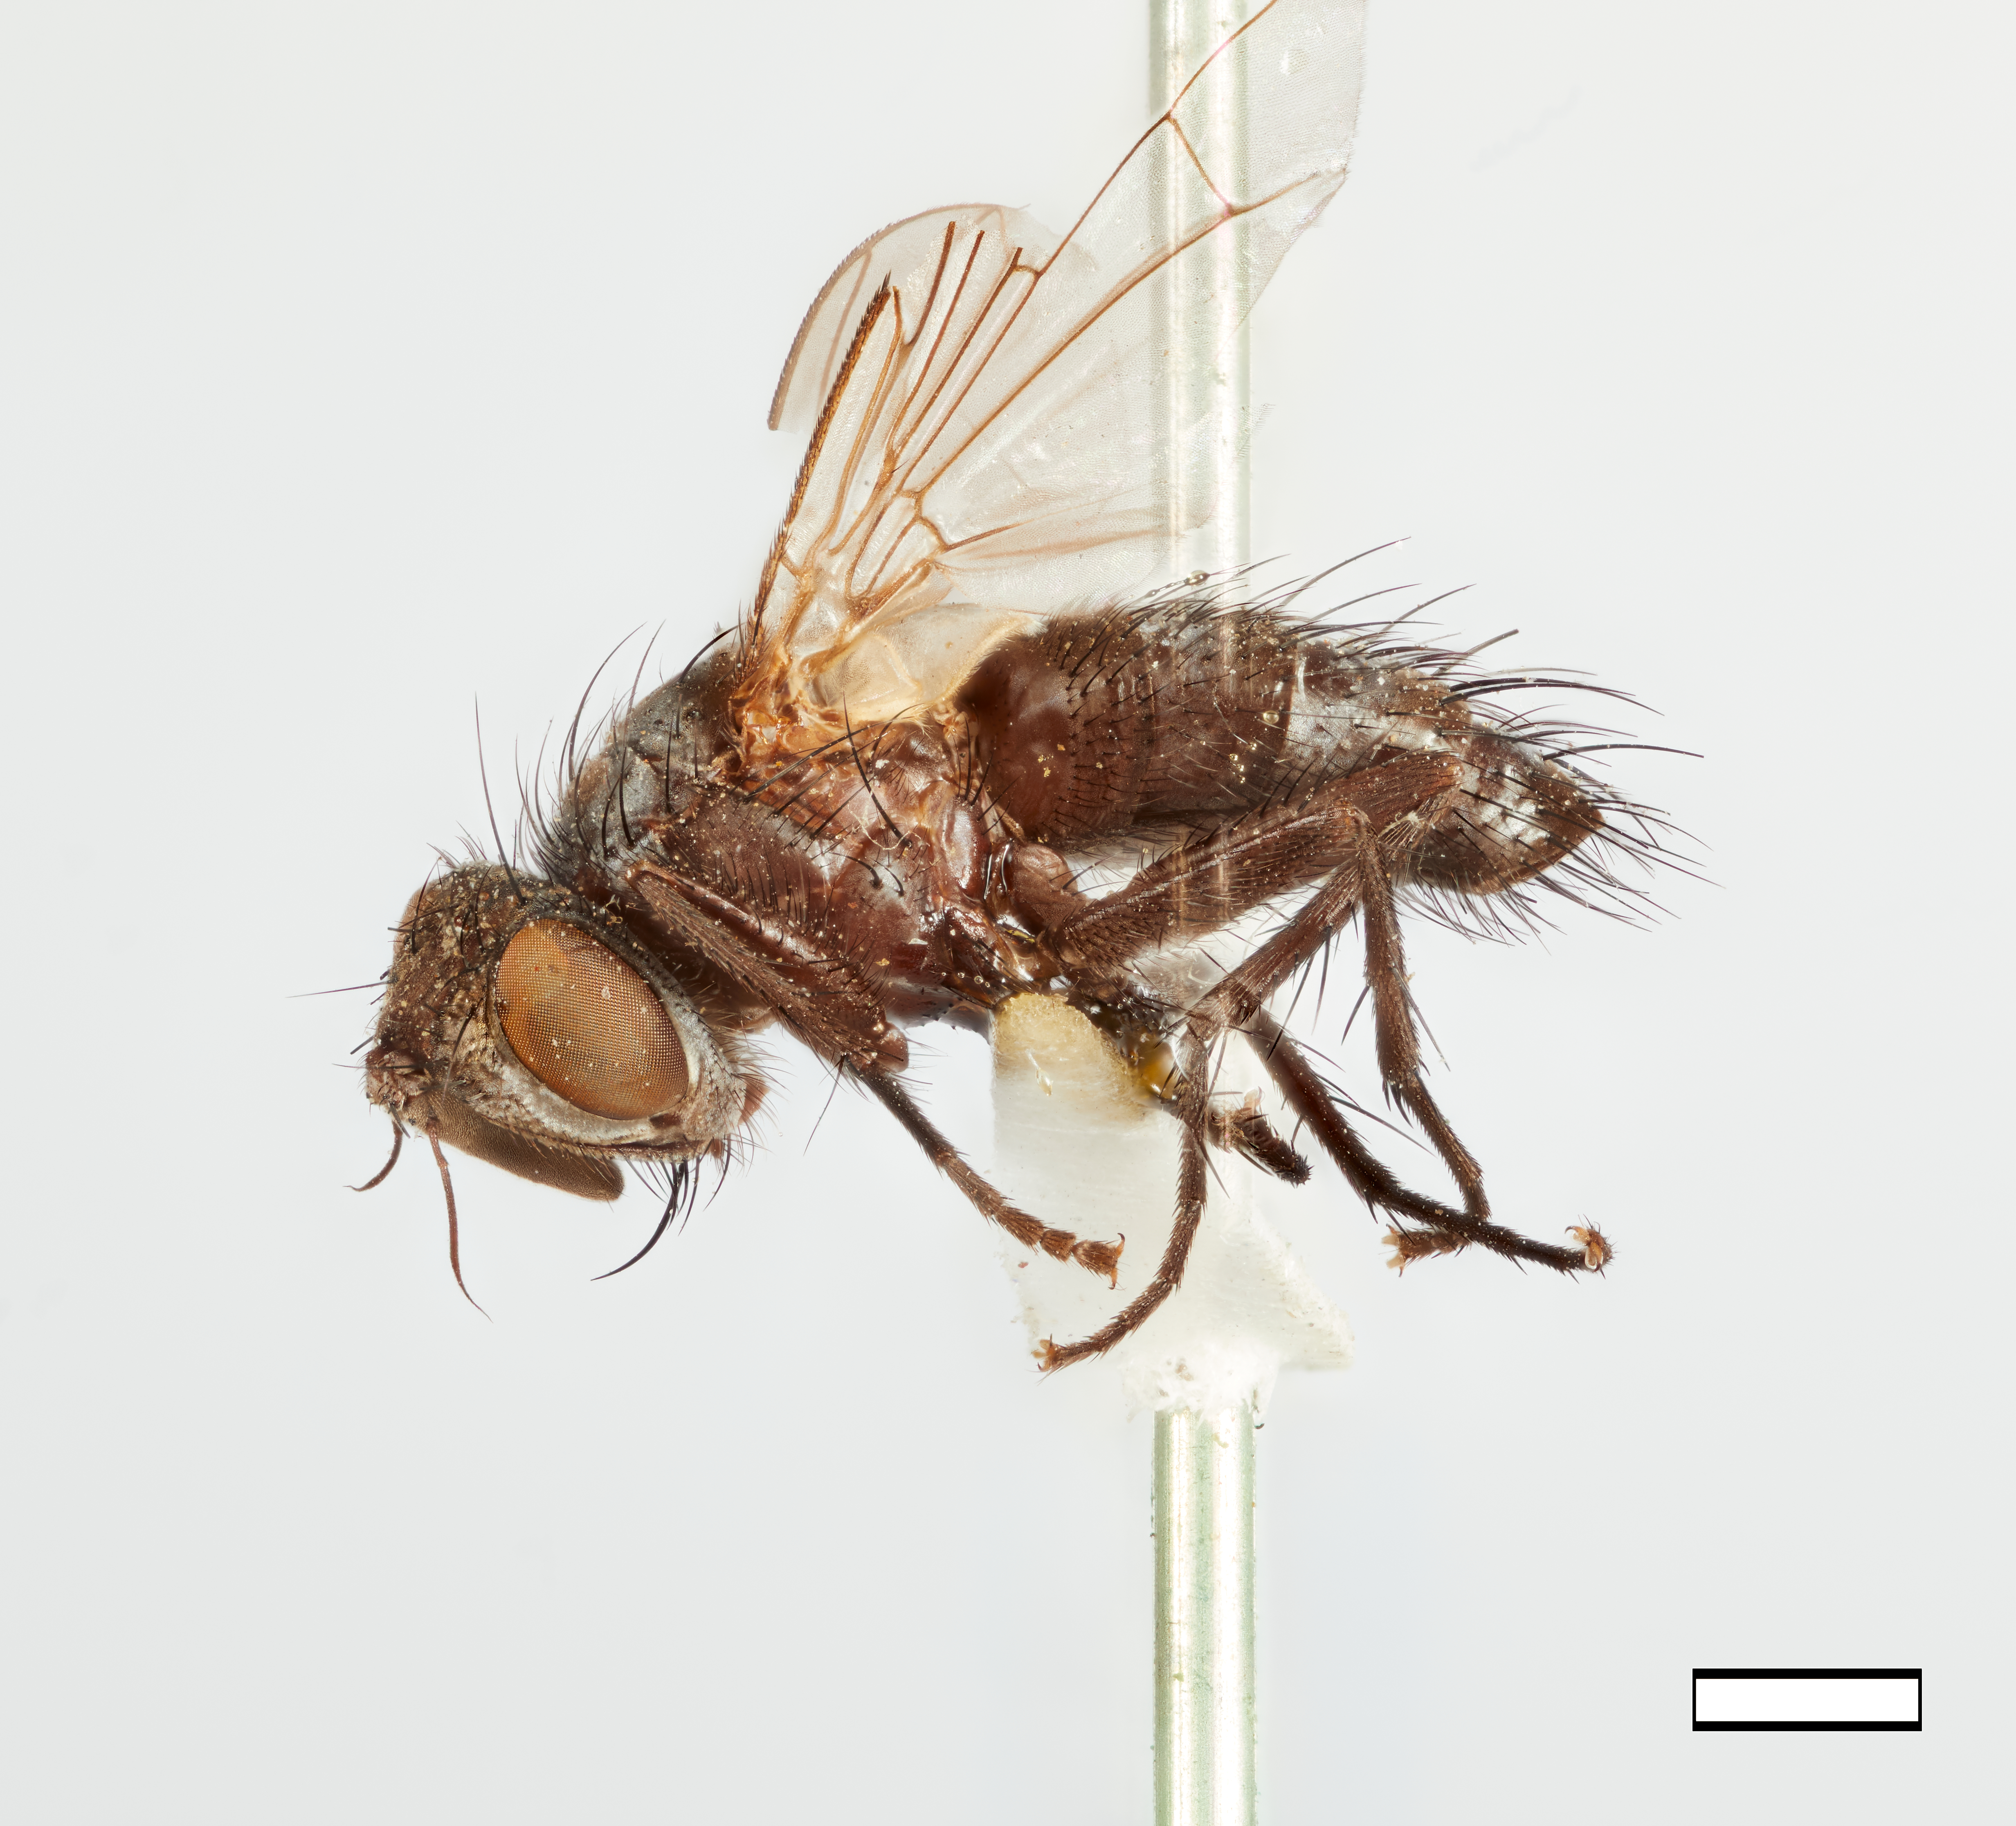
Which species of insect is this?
Admontia pergandei
